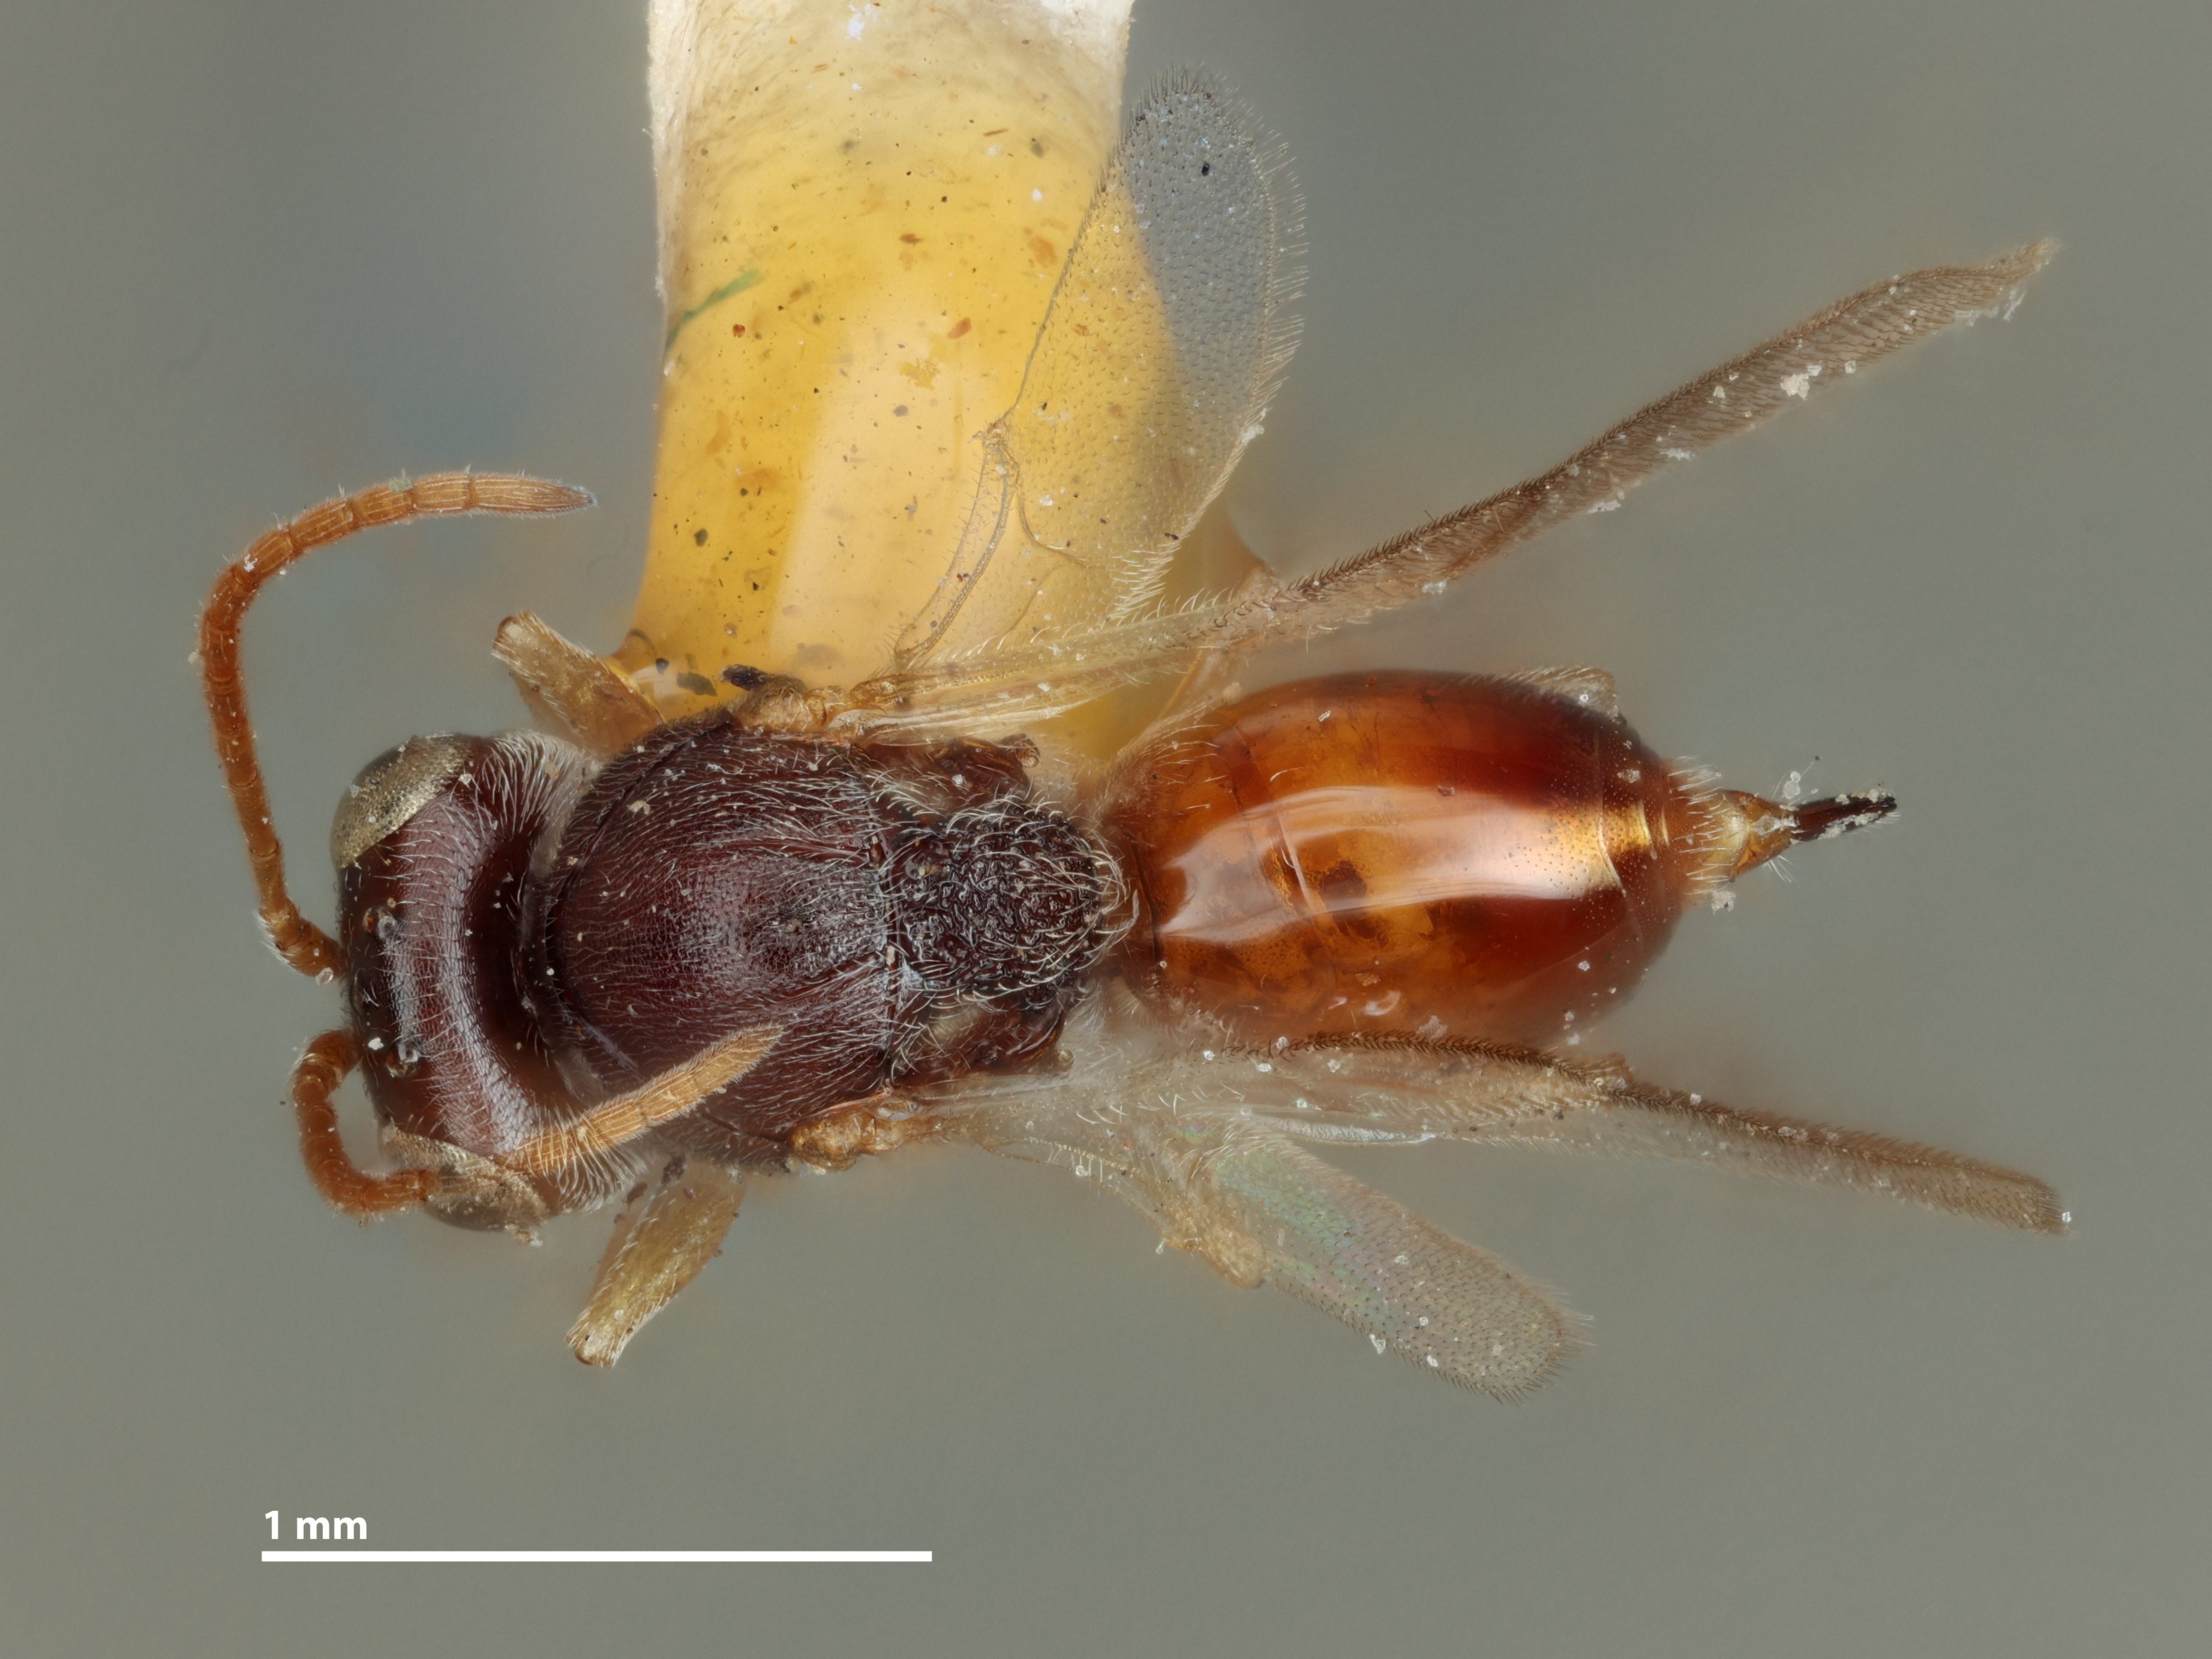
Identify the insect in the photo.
Ceroptres rufiventris
